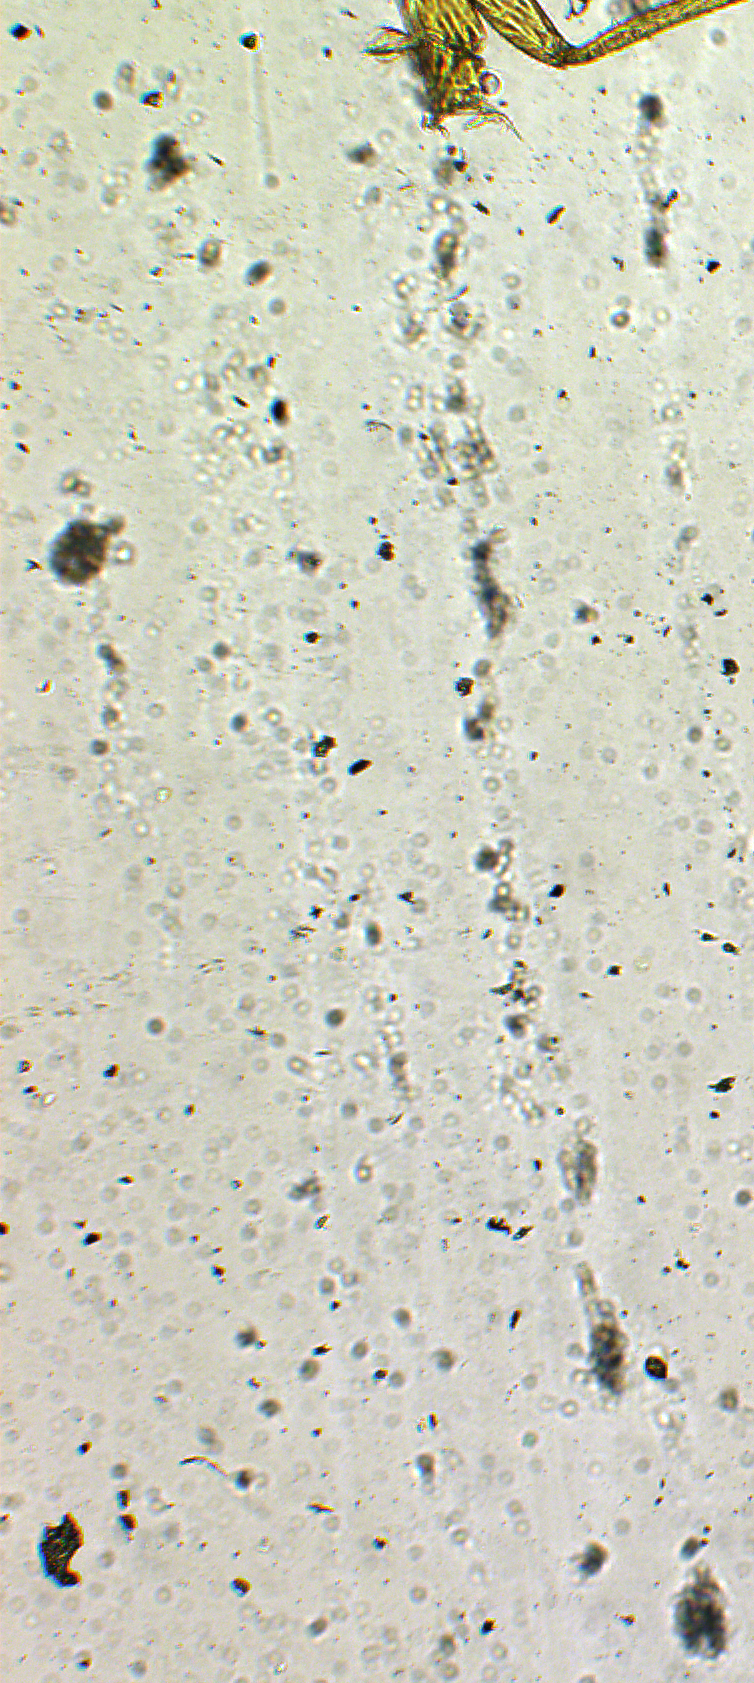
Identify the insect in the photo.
Tetrastichus tritrichia
